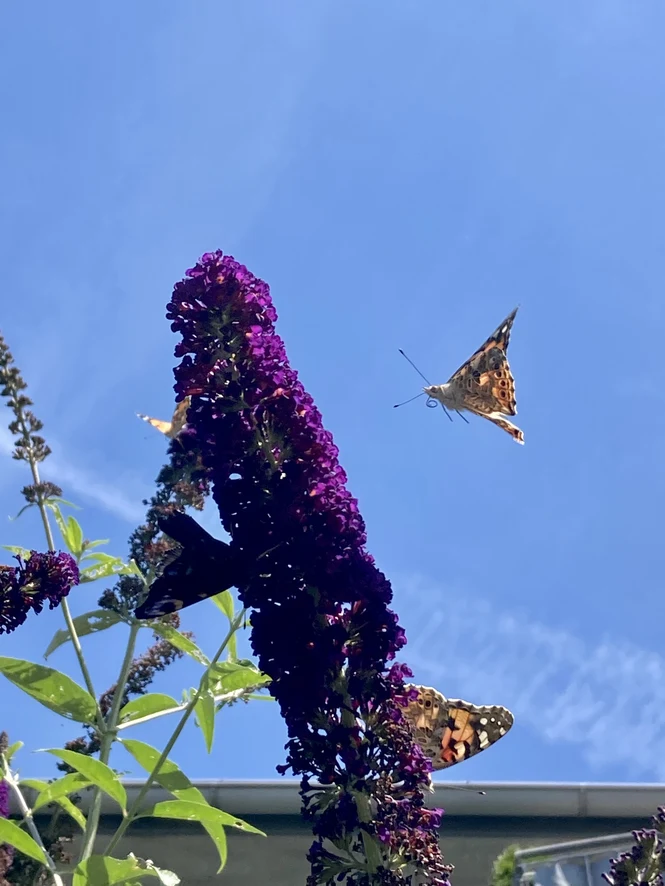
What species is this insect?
Vanessa cardui
